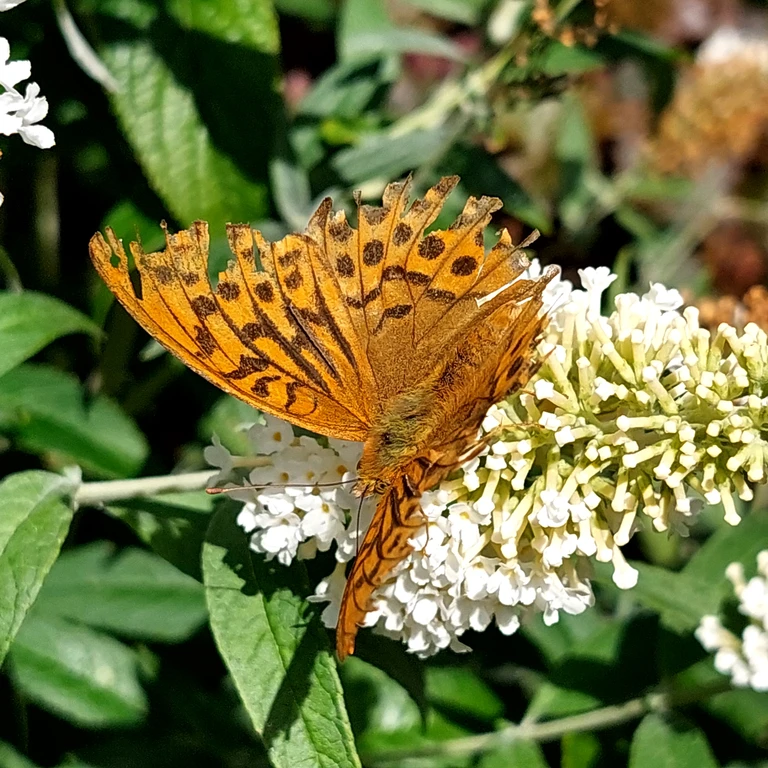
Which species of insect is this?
Argynnis paphia
